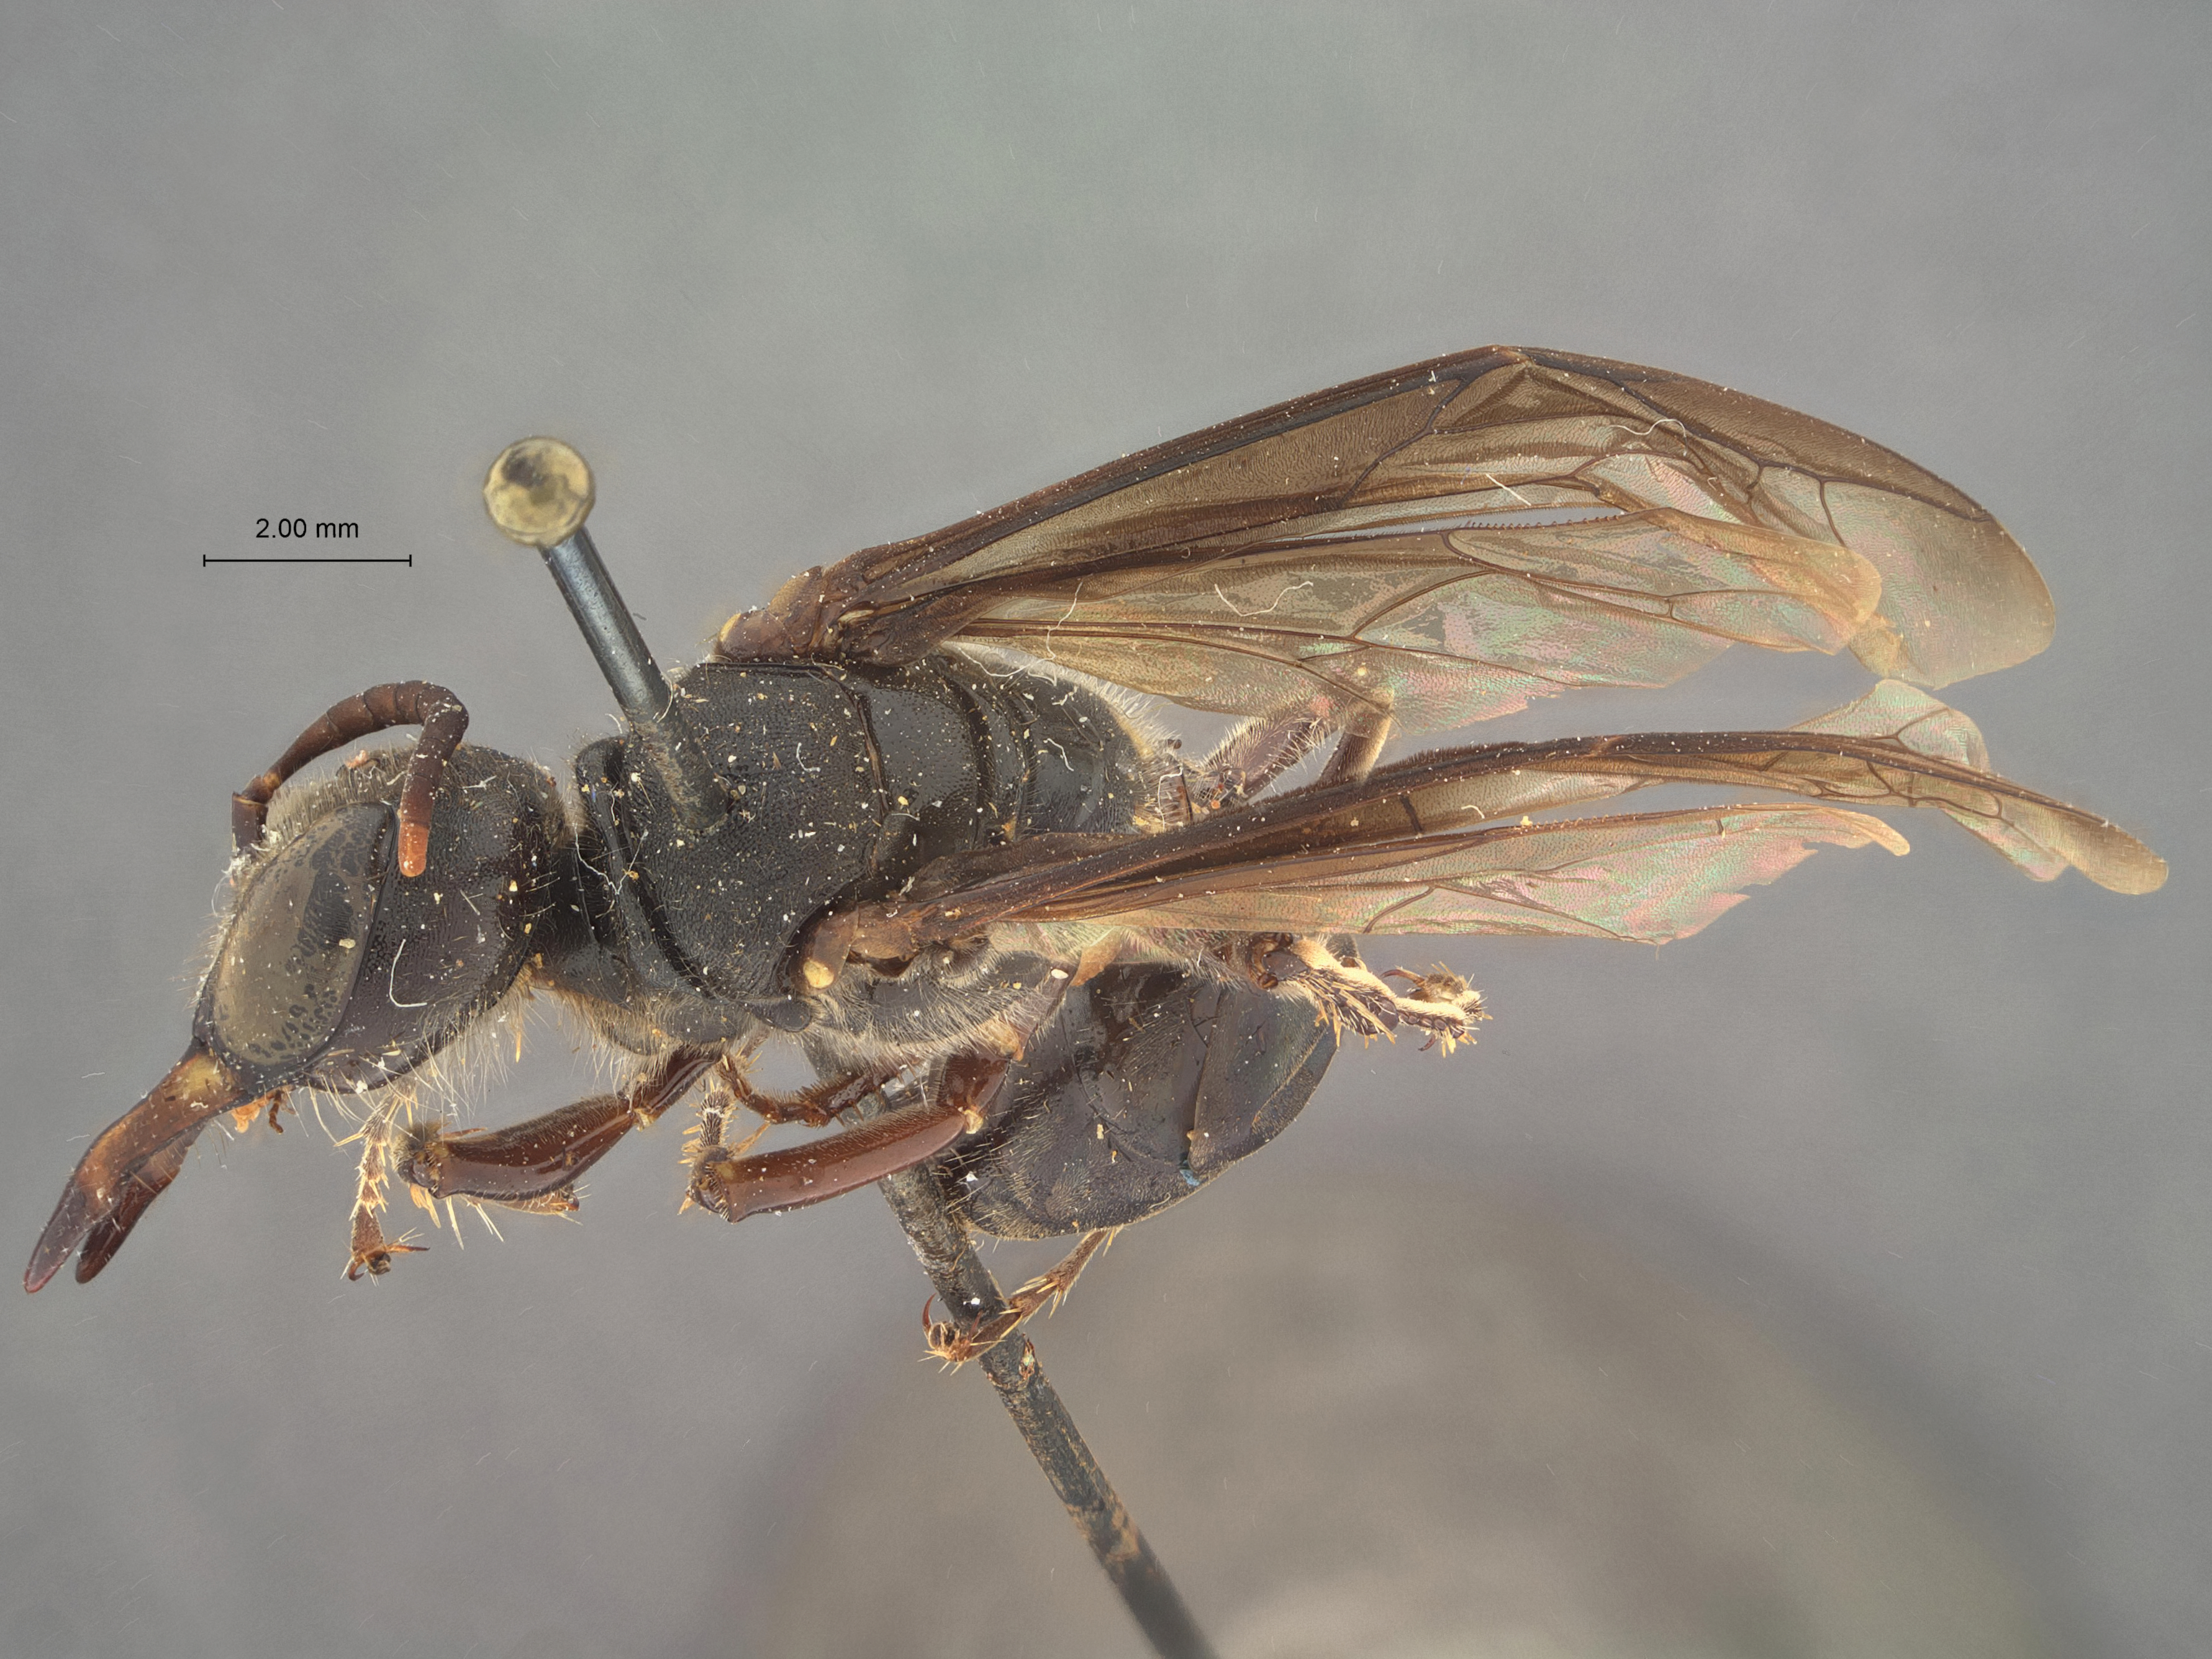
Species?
Tachypus mandibularis
